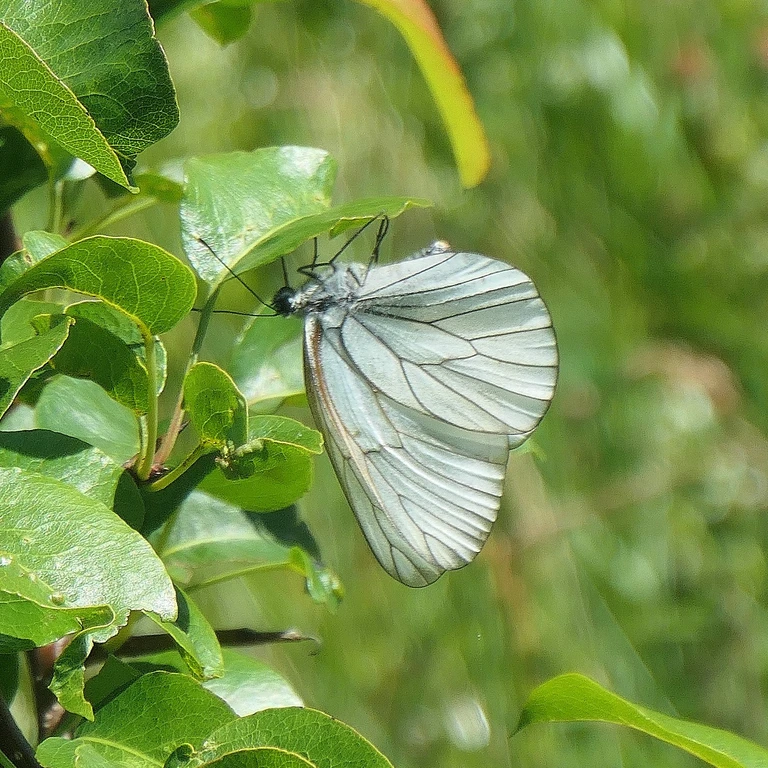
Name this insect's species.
Aporia crataegi
